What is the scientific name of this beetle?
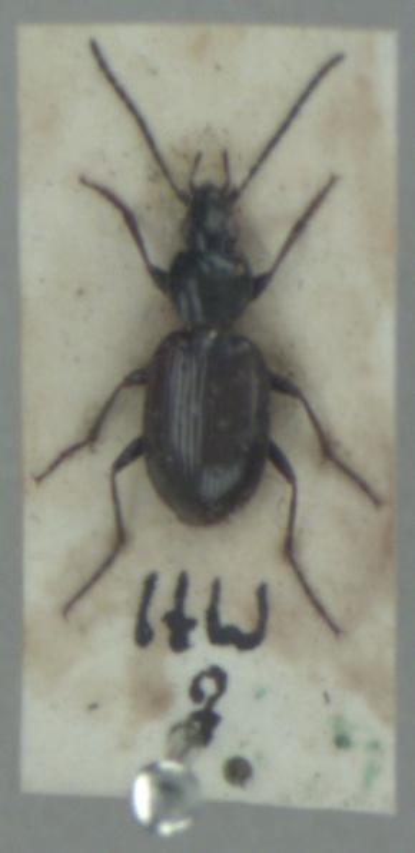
Agonum fuliginosum
